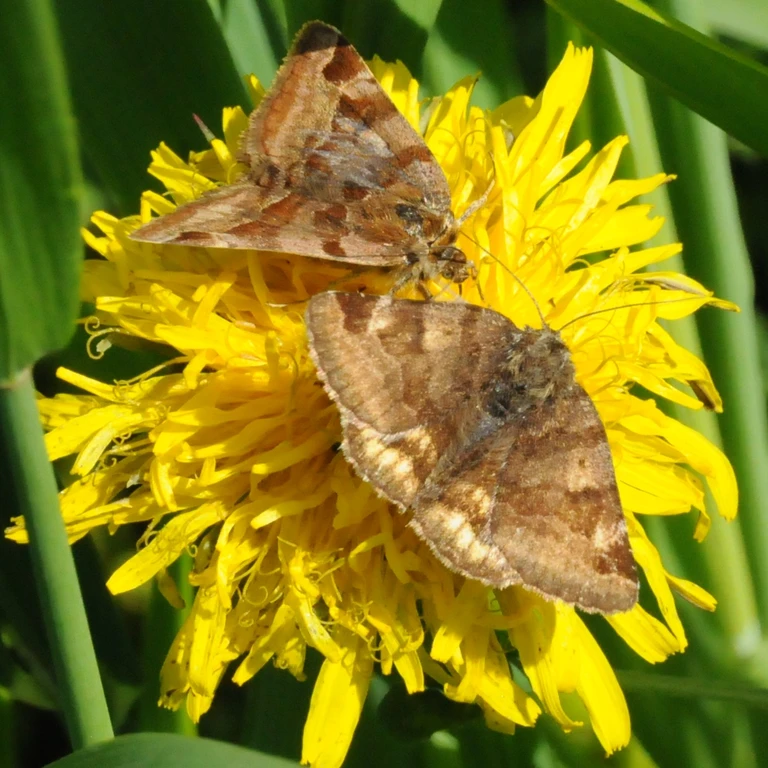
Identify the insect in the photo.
Euclidia glyphica
